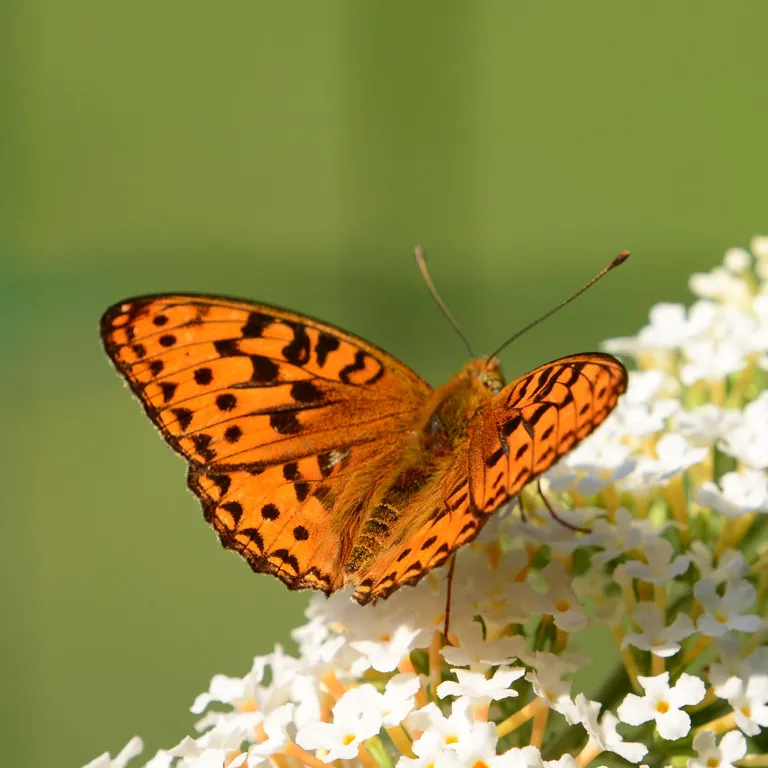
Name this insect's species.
Fabriciana adippe
